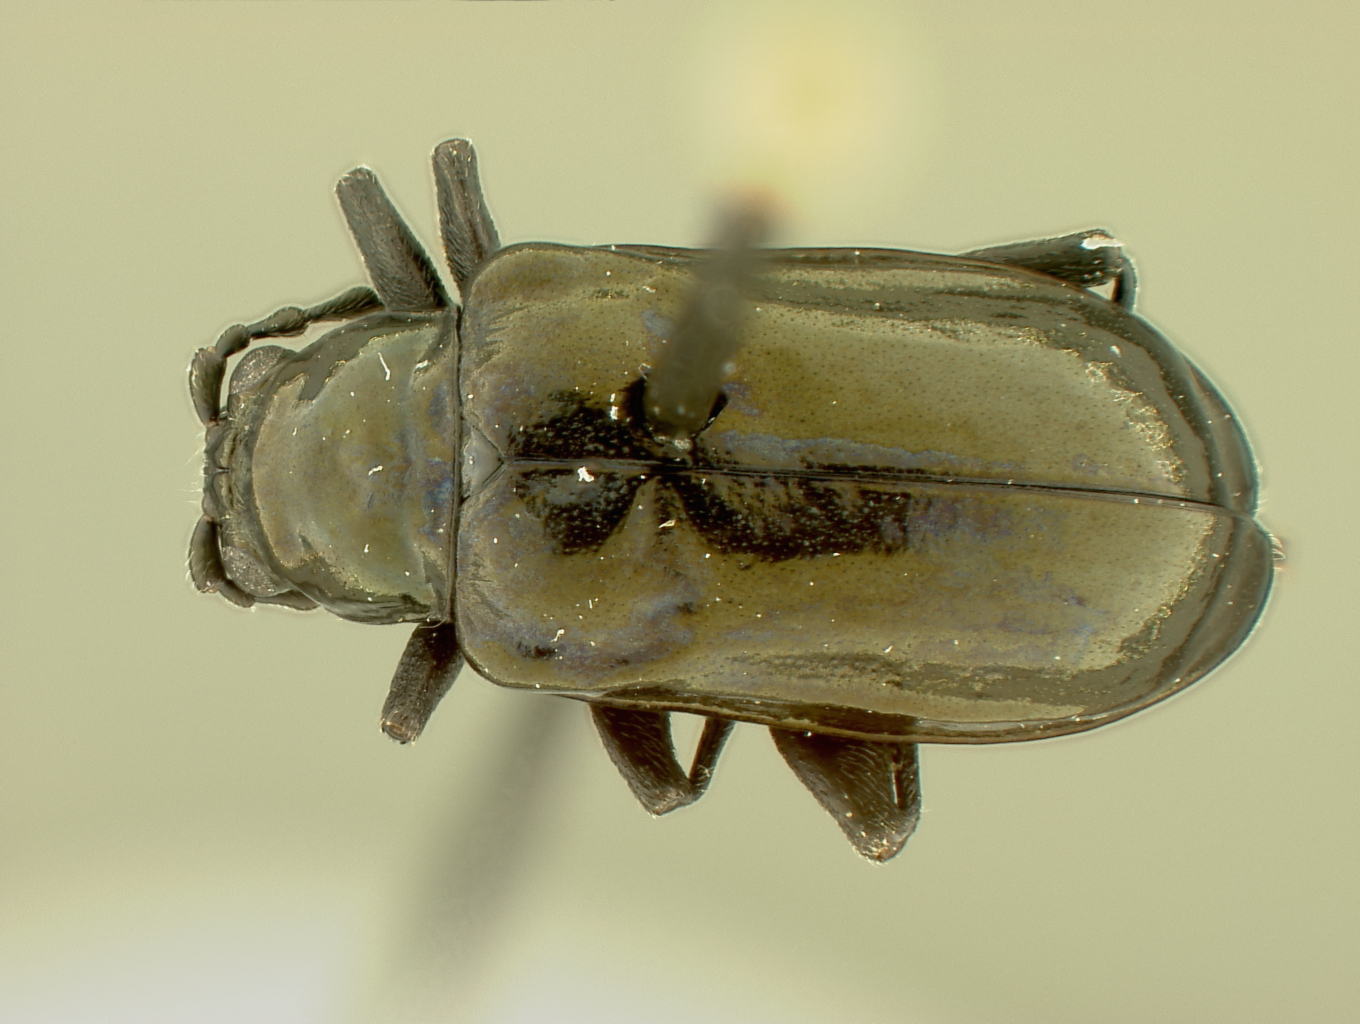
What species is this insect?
Macrohaltica crypta
